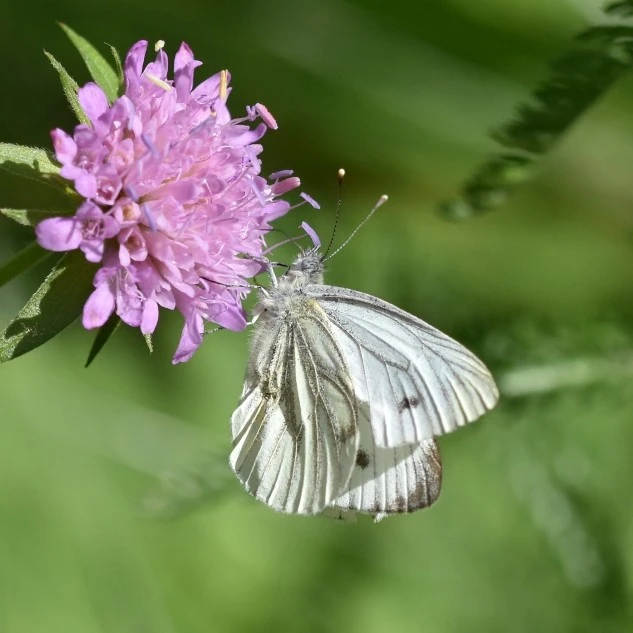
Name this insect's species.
Pieris napi
